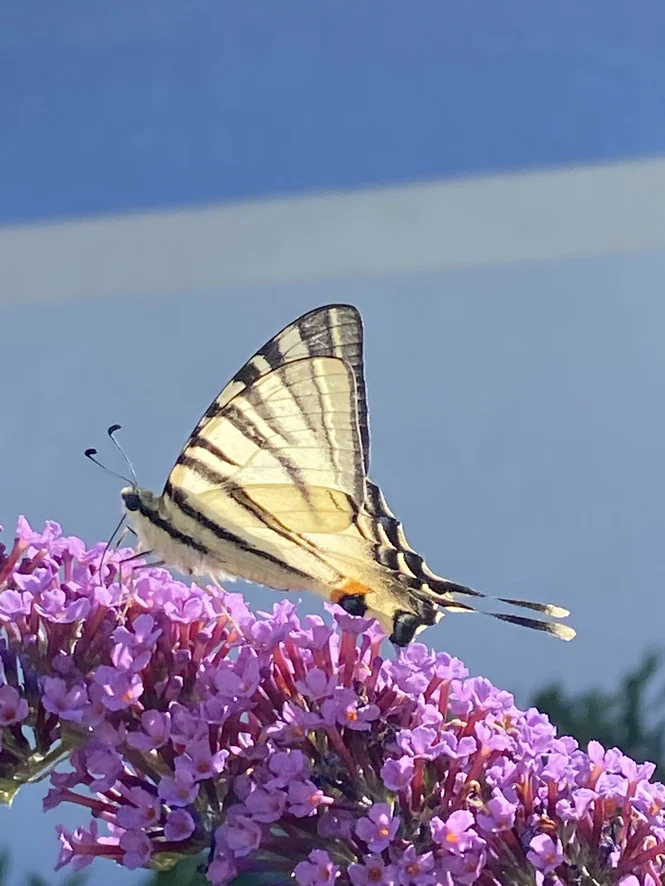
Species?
Iphiclides podalirius
